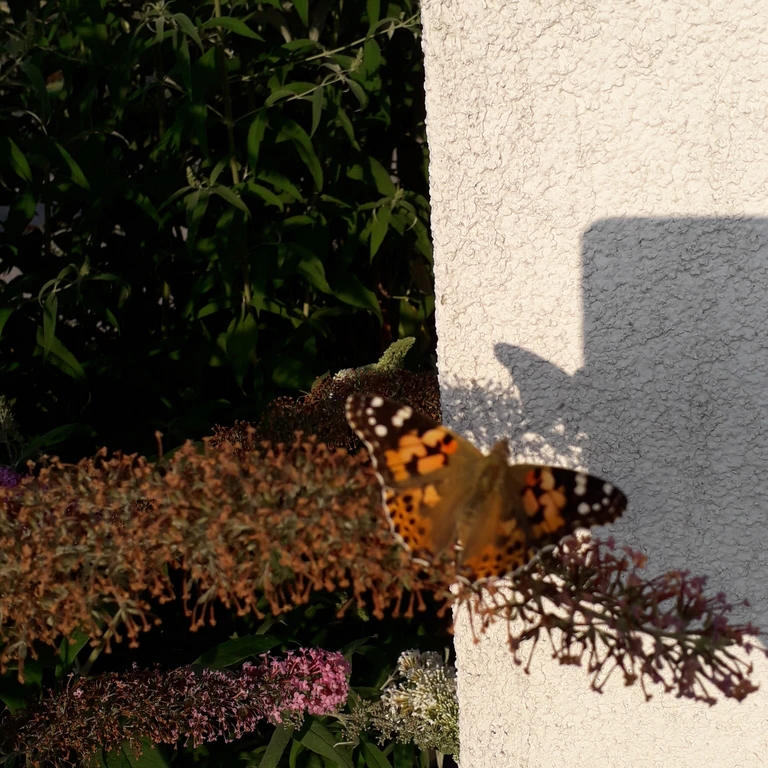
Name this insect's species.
Vanessa cardui
